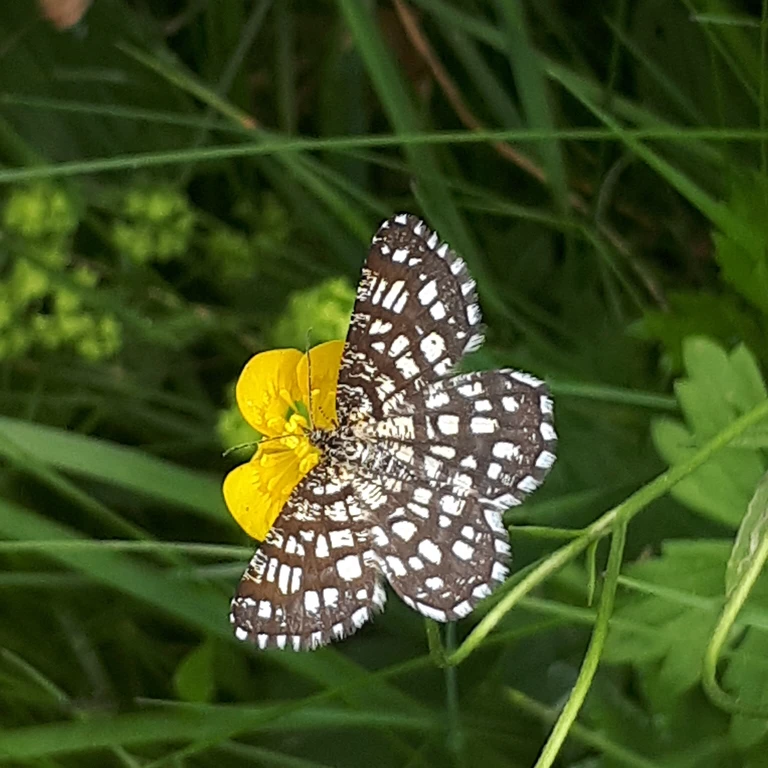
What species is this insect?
Chiasmia clathrata
